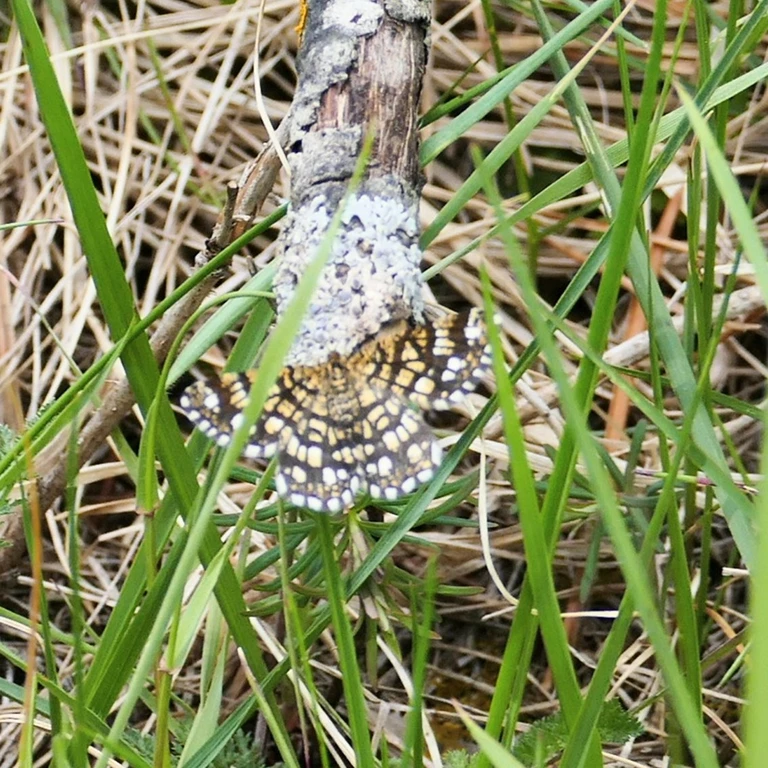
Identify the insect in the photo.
Chiasmia clathrata
